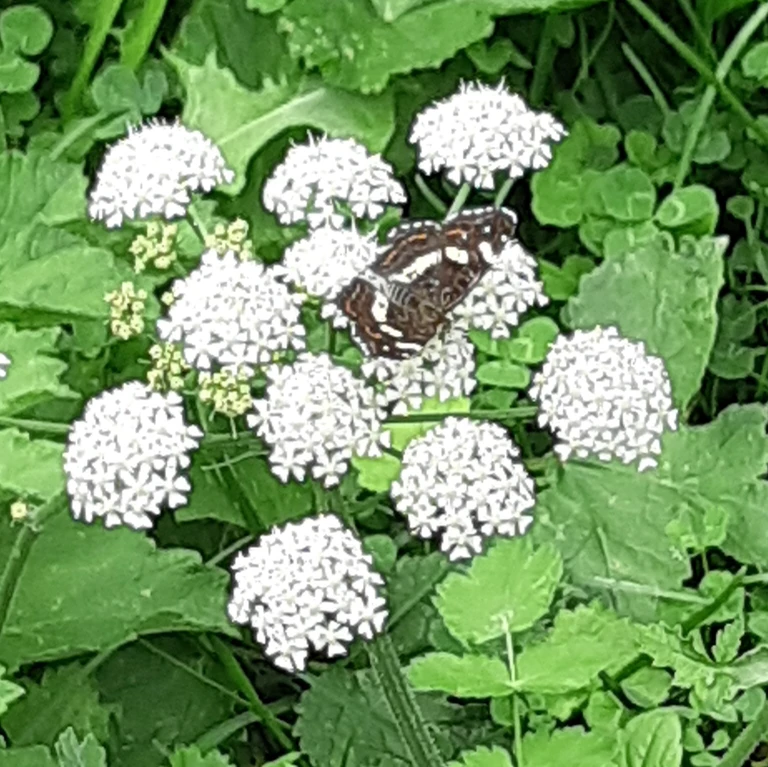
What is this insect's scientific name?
Araschnia levana
